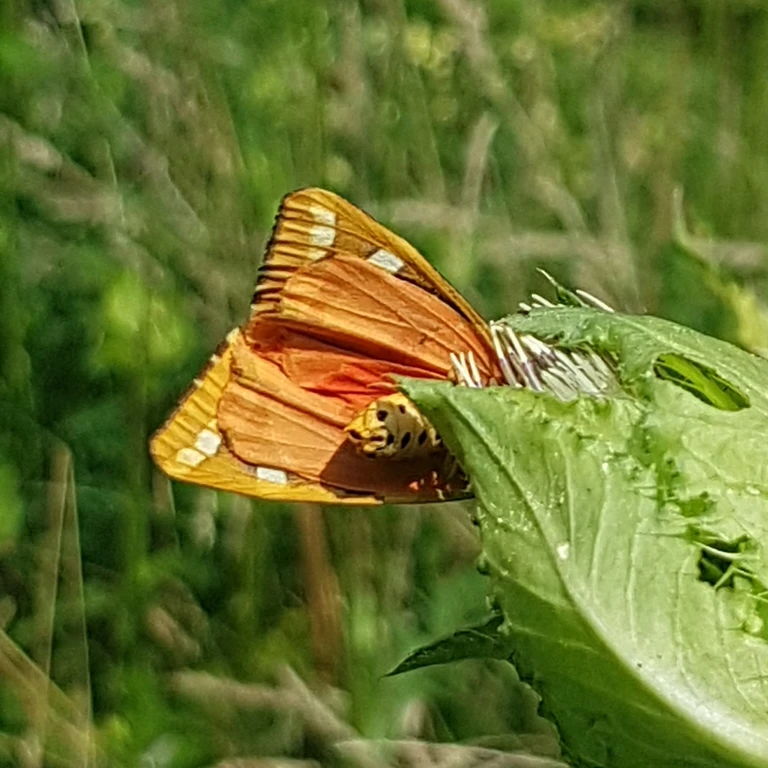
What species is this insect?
Euplagia quadripunctaria
